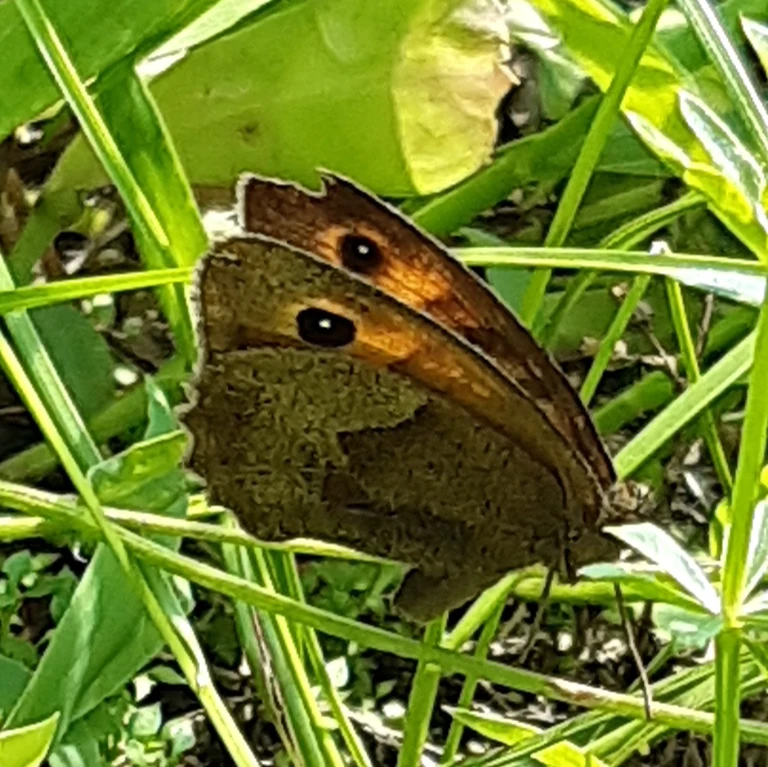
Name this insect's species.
Maniola jurtina
